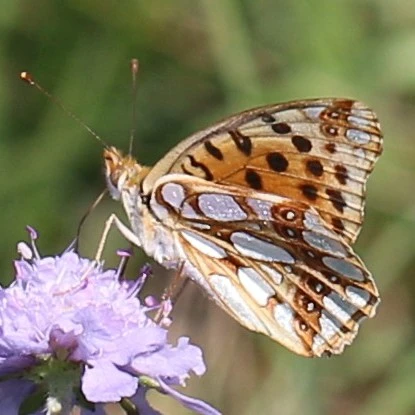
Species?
Issoria lathonia
